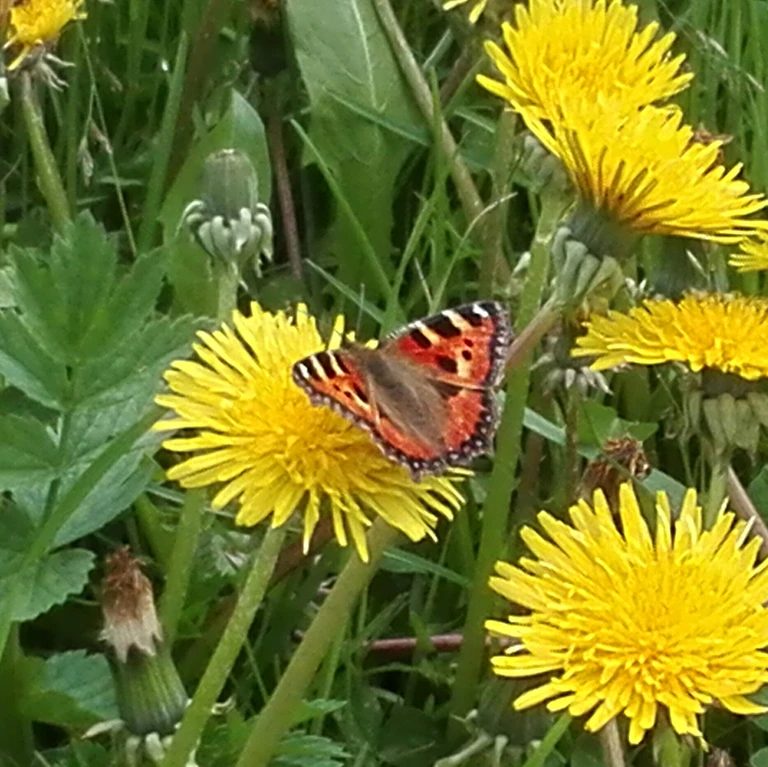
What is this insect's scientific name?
Aglais urticae
